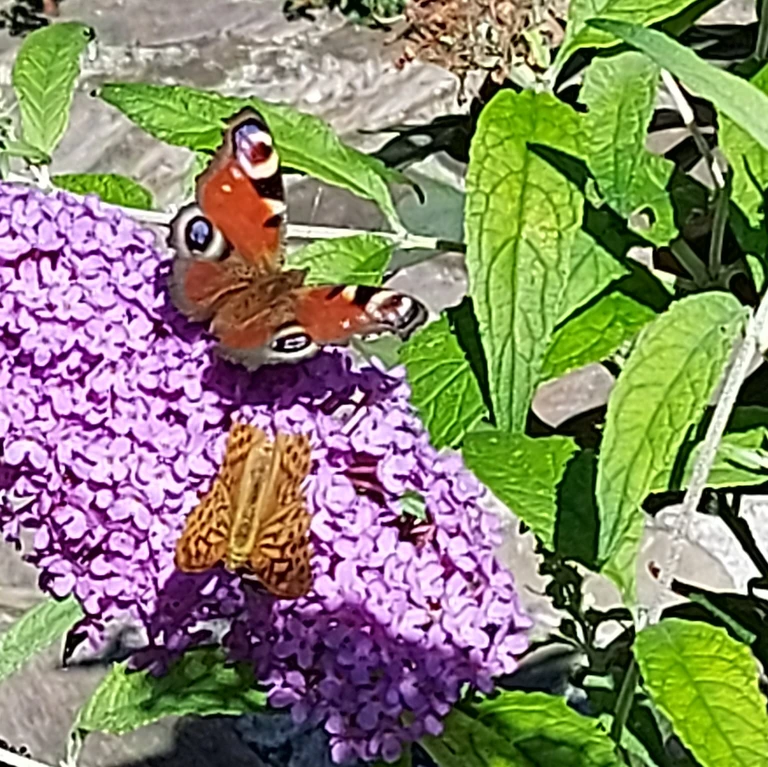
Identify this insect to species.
Aglais io
